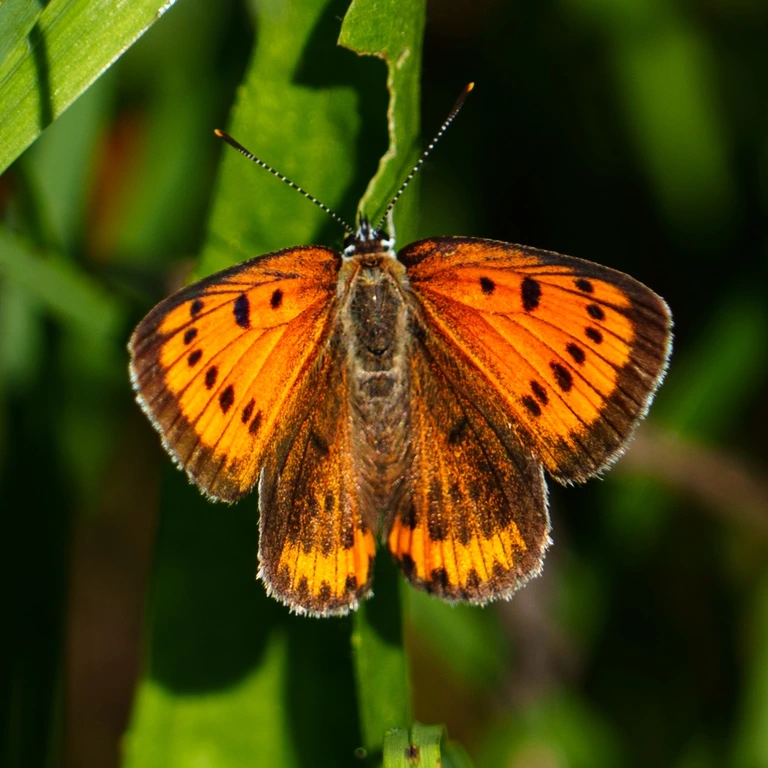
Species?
Lycaena dispar
